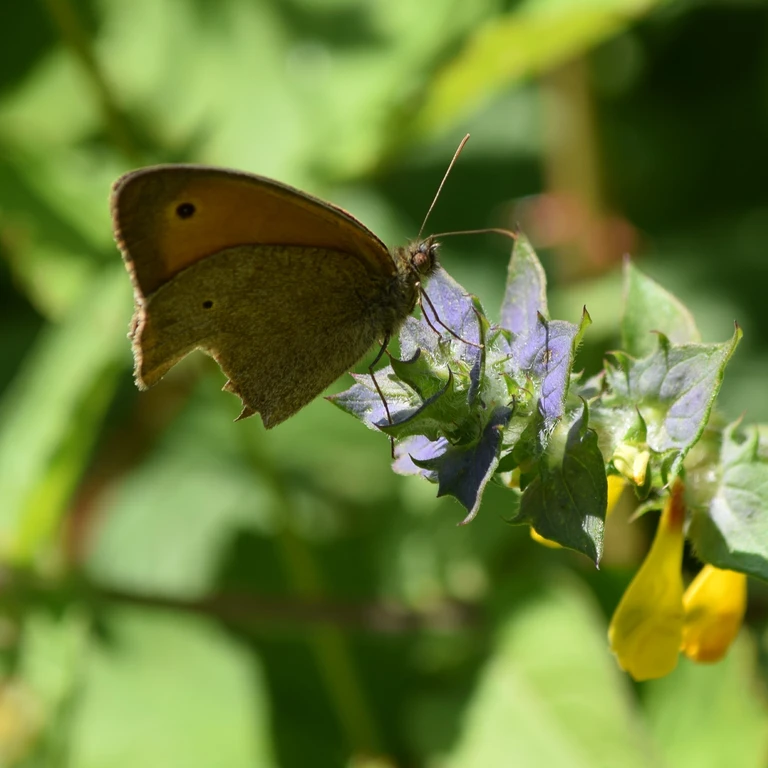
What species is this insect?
Maniola jurtina
